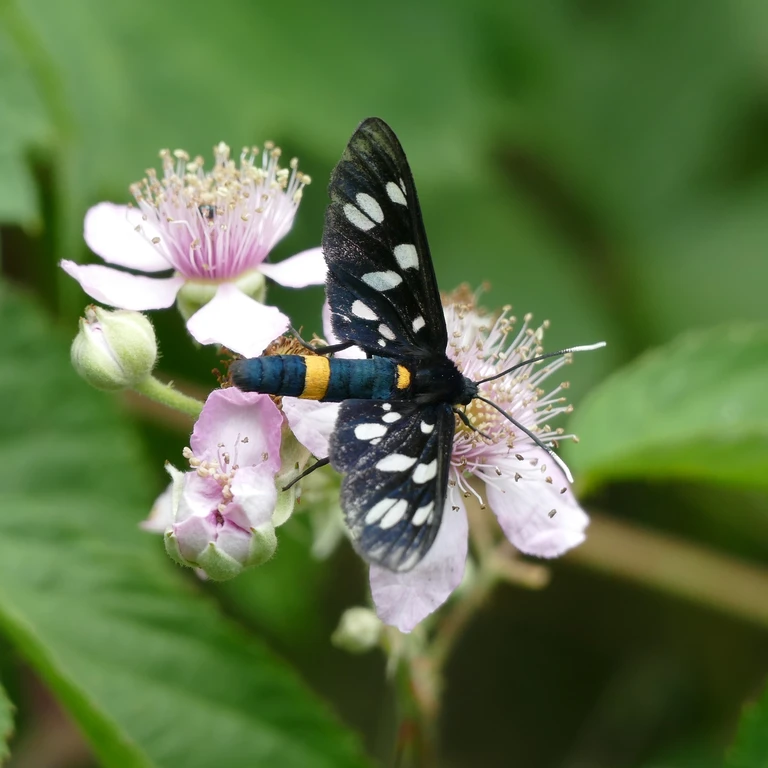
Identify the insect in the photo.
Amata phegea
